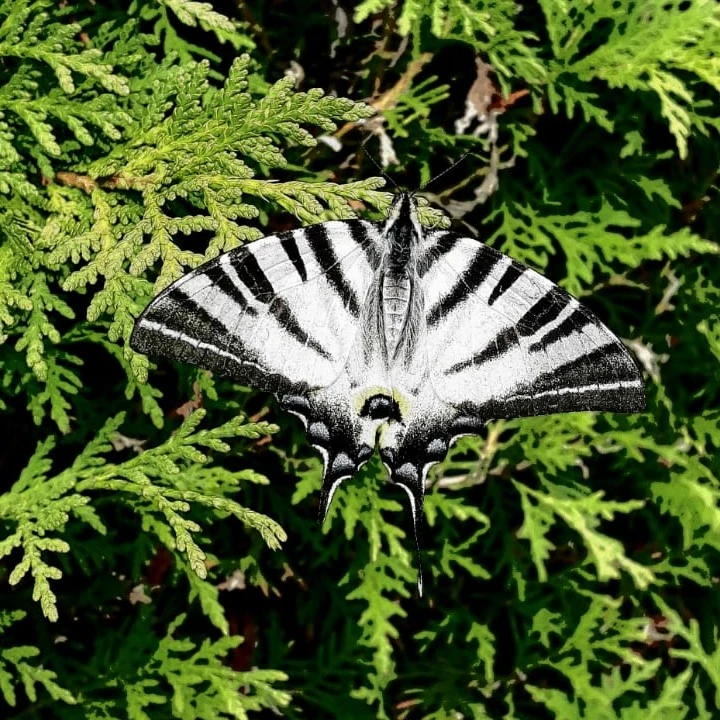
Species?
Iphiclides podalirius
